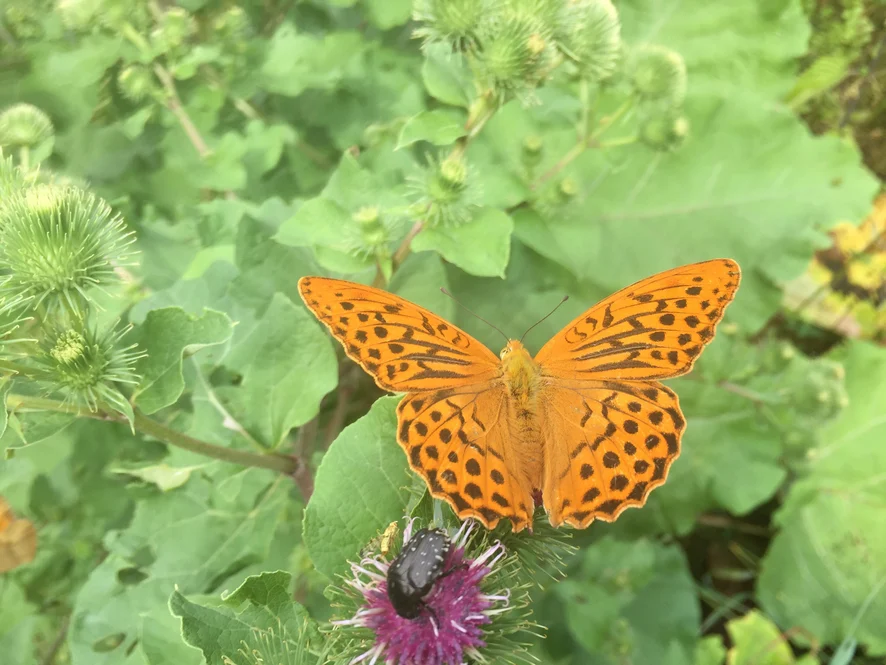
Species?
Argynnis paphia
